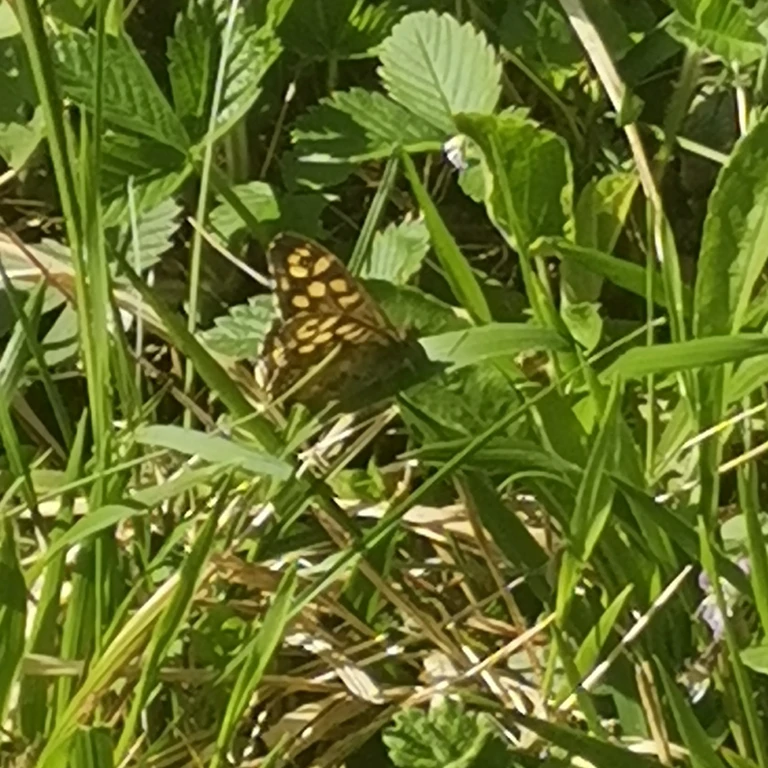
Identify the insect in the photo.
Pararge aegeria
